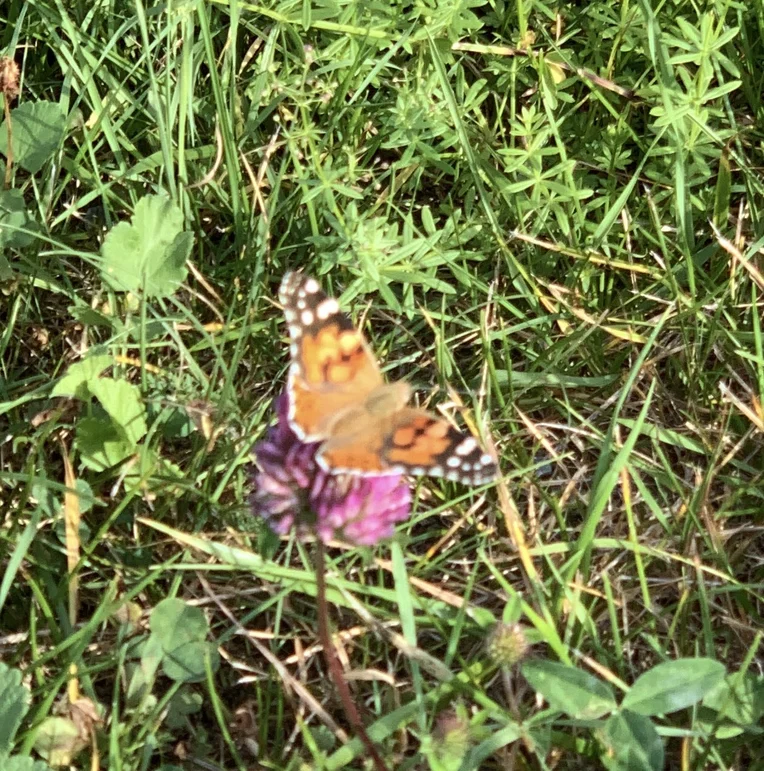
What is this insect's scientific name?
Vanessa cardui
